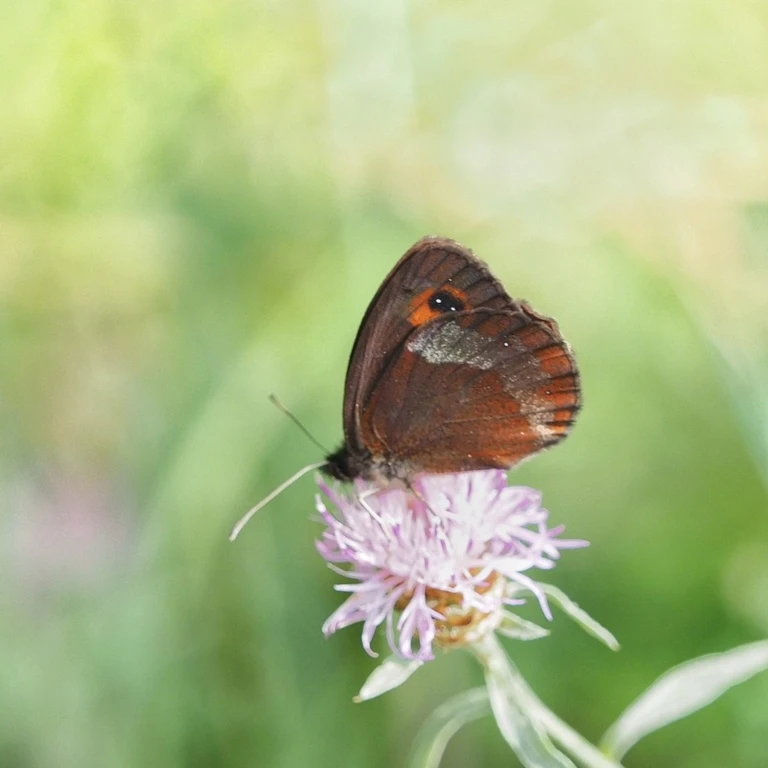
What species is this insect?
Erebia aethiops
